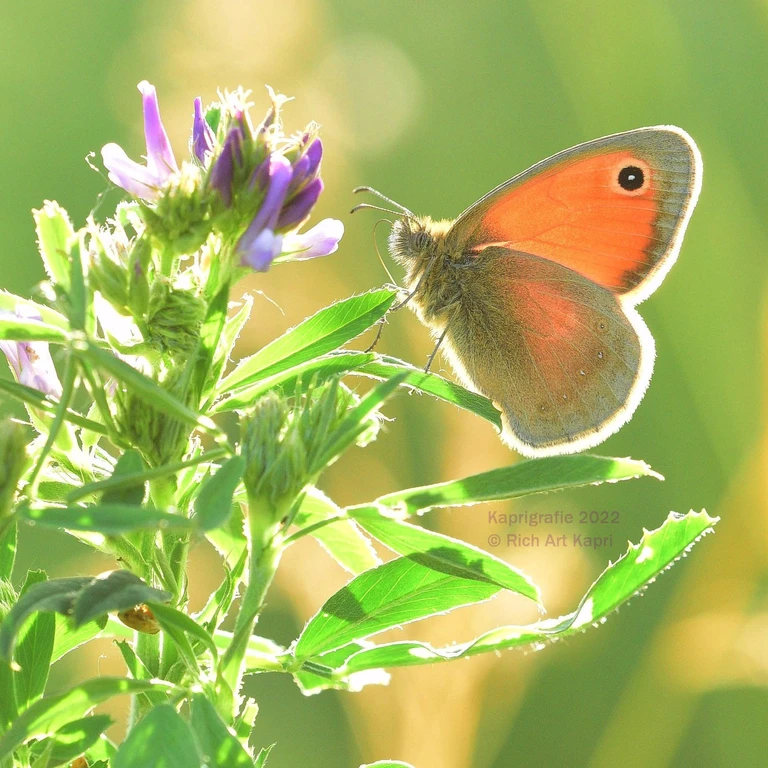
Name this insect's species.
Coenonympha pamphilus
